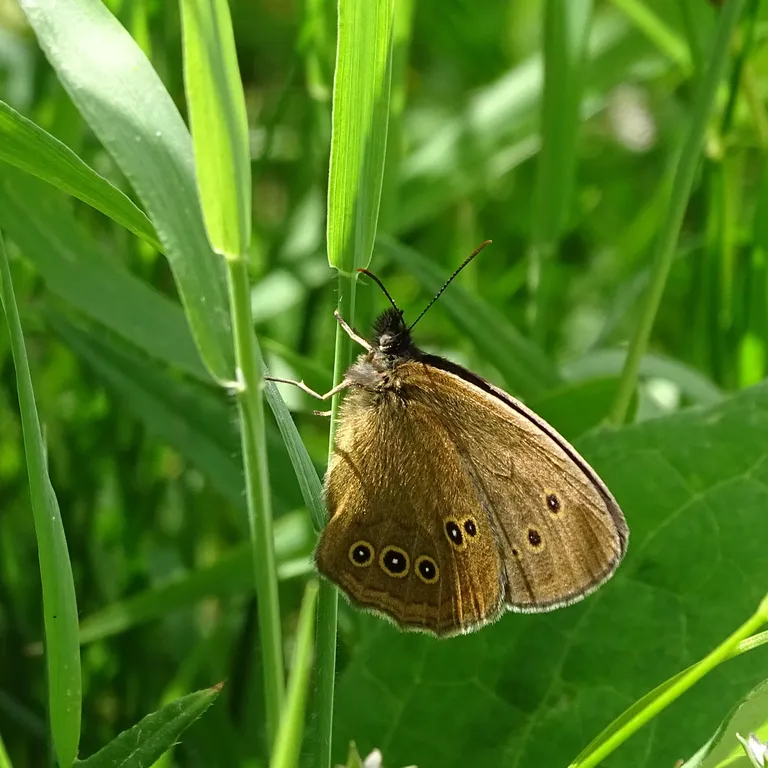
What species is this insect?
Aphantopus hyperantus
